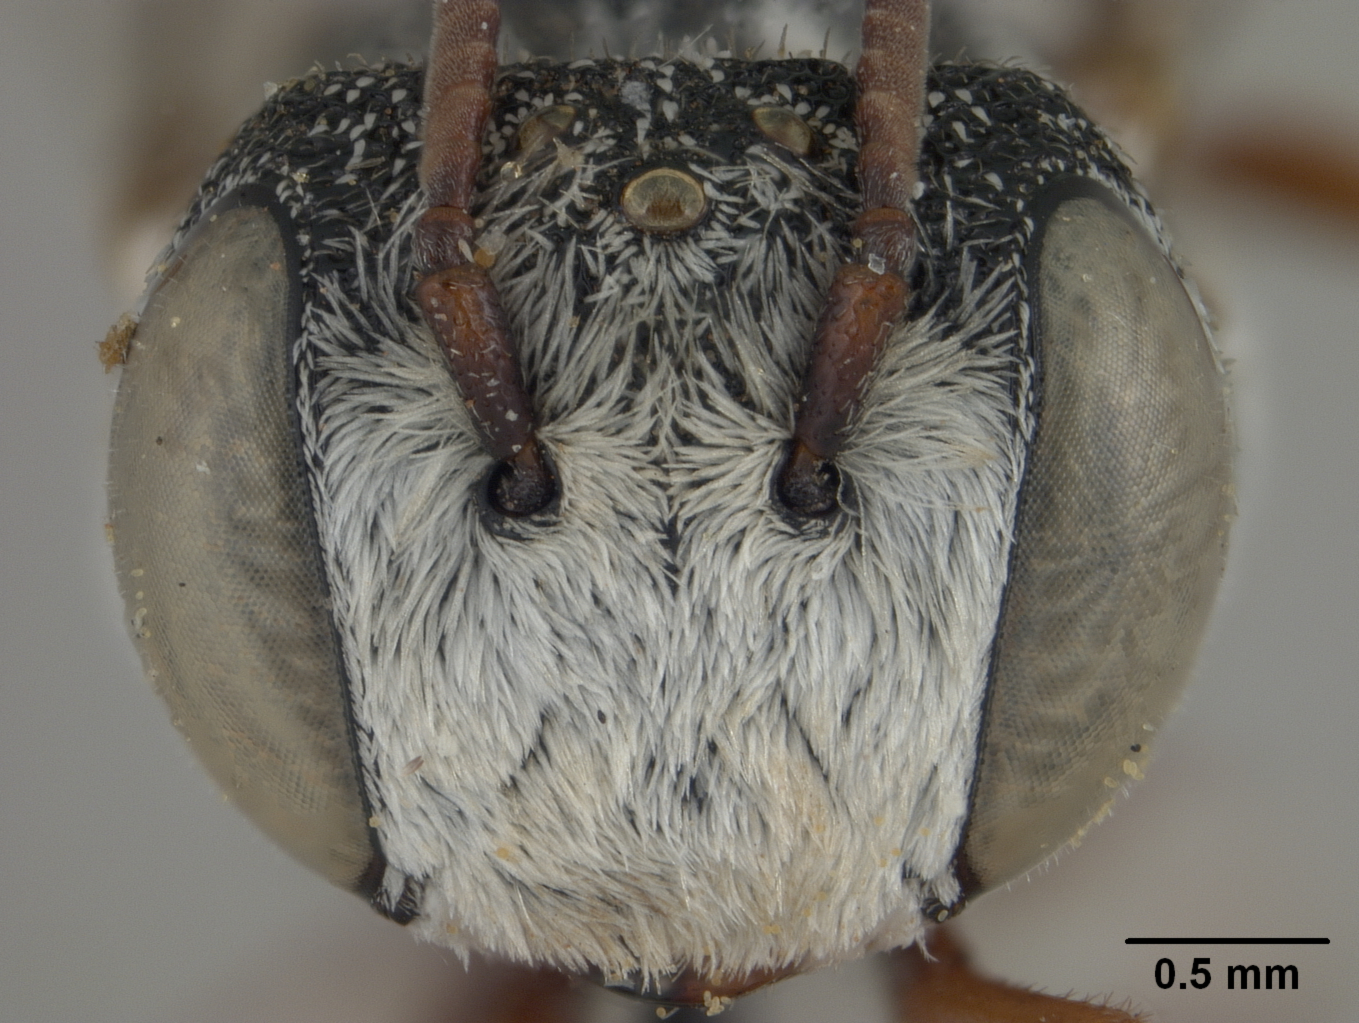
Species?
Coelioxys rhodacantha
